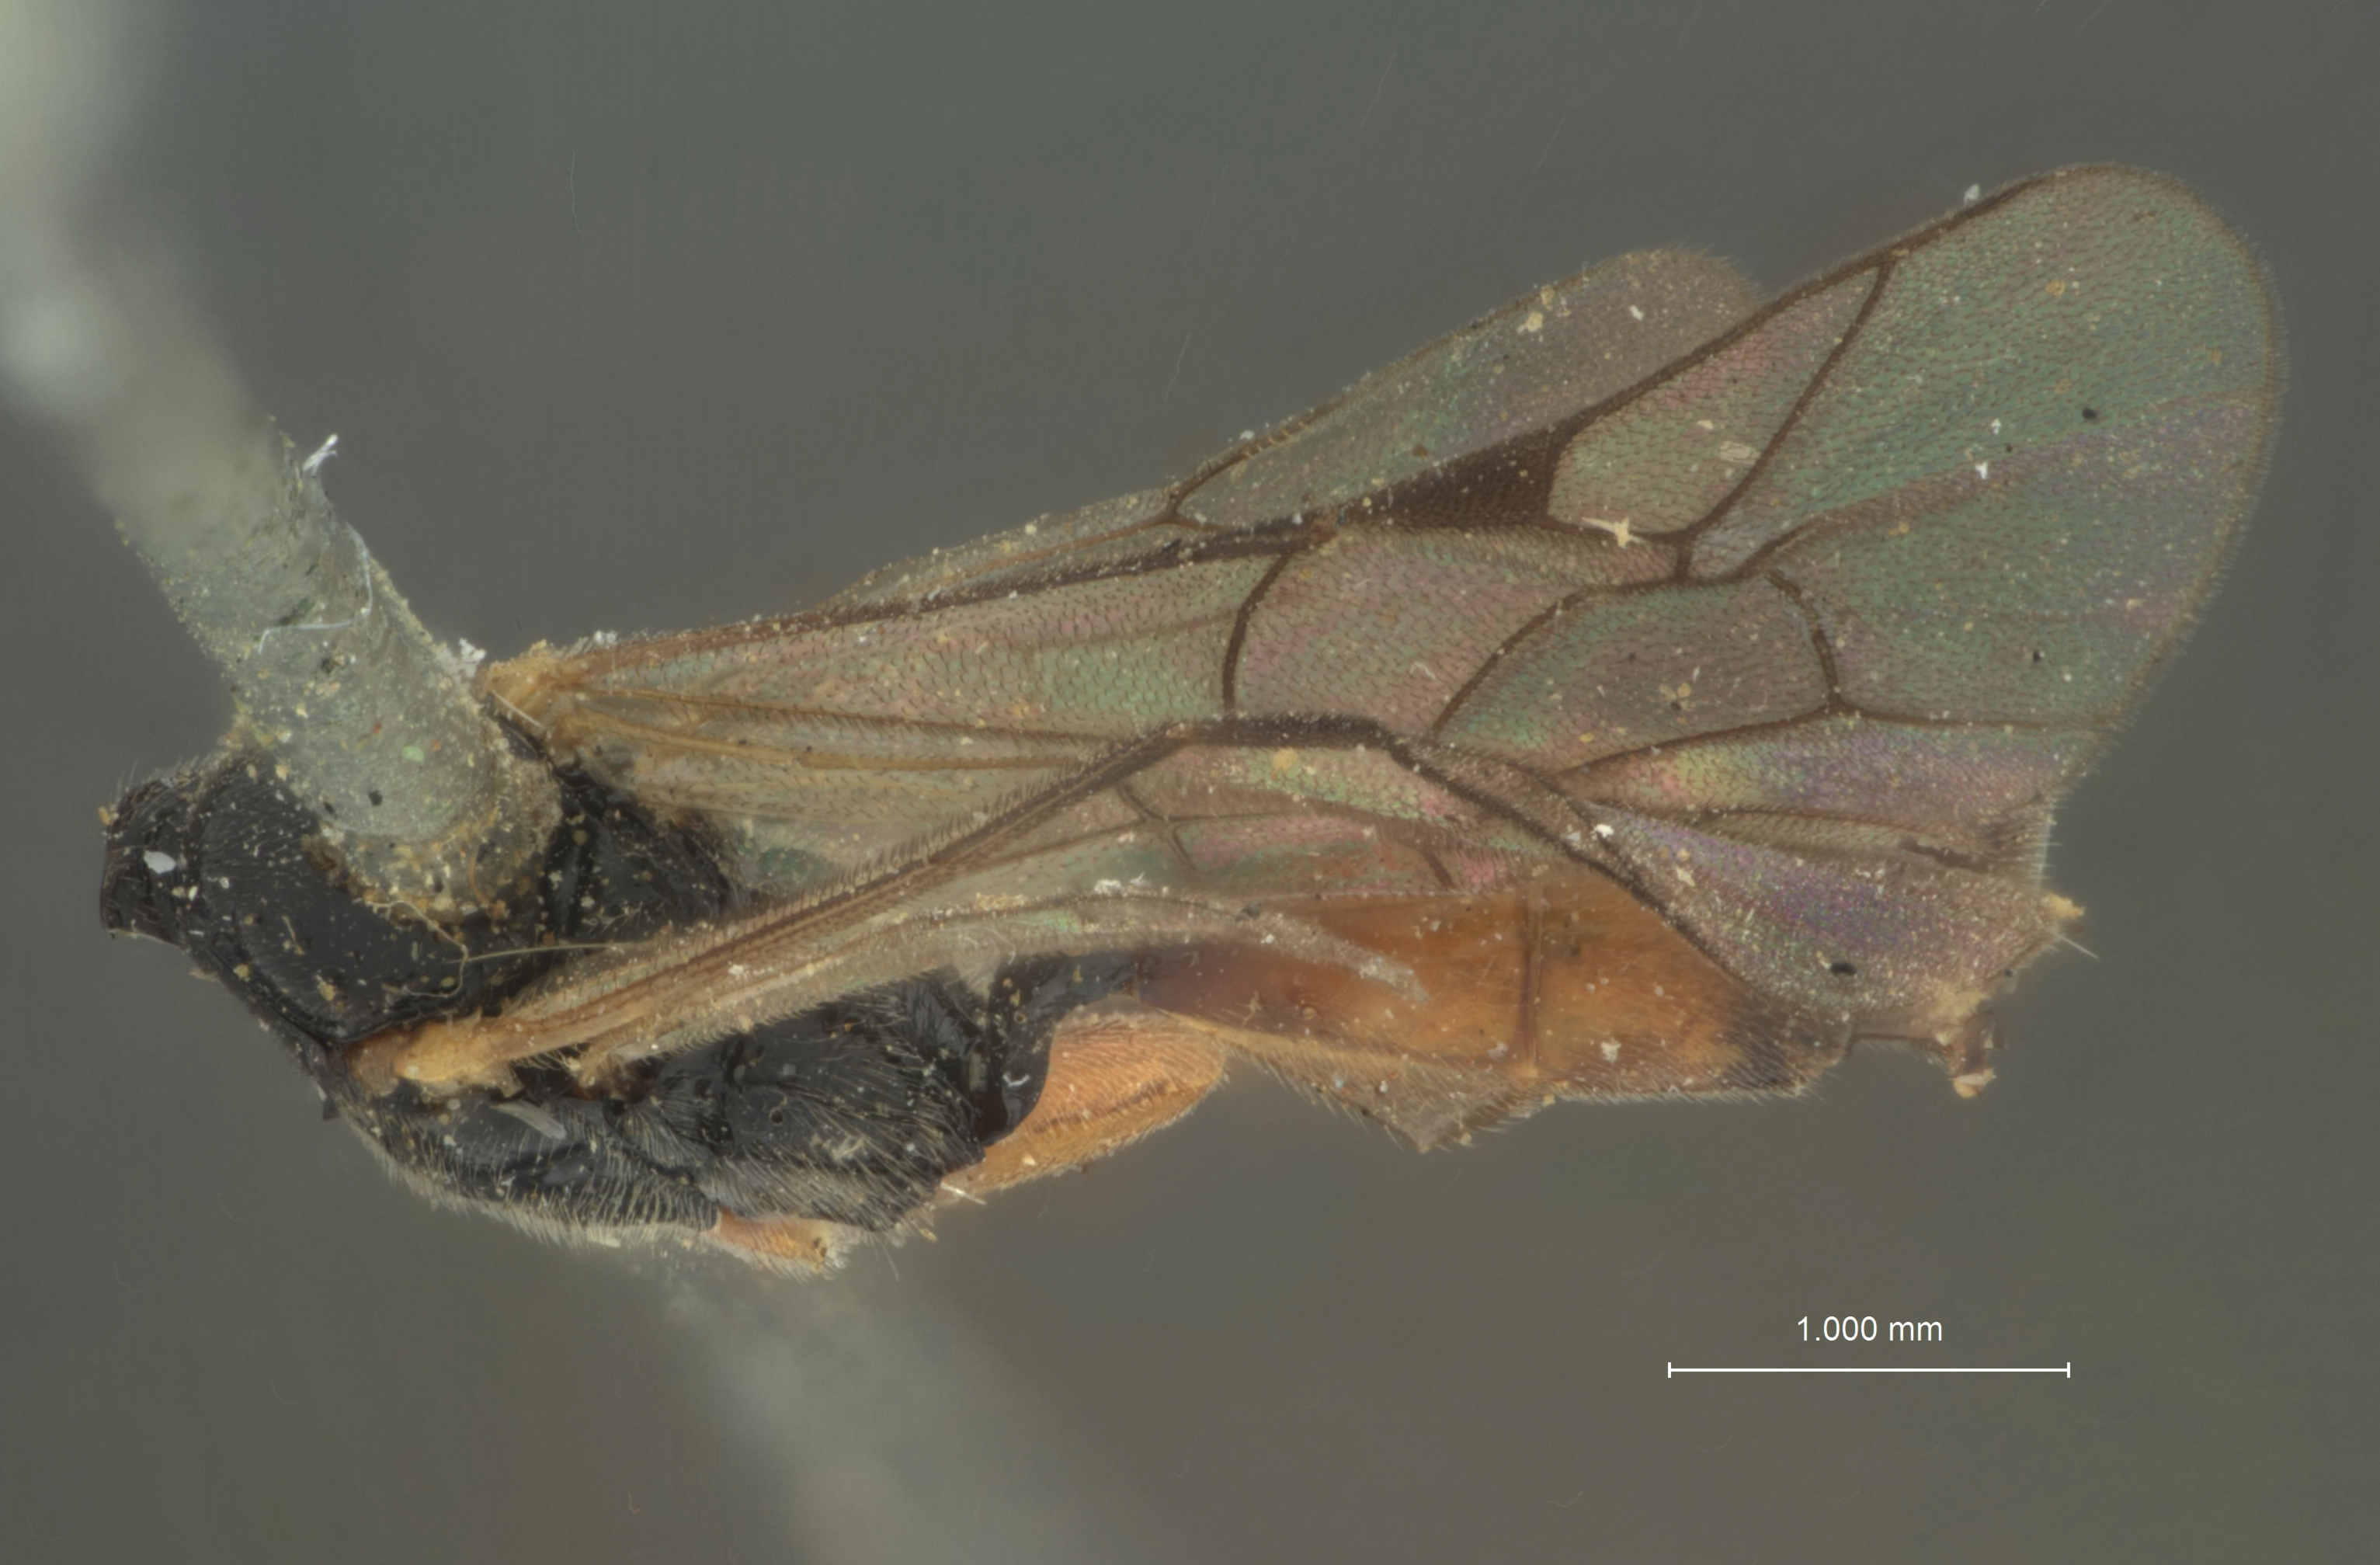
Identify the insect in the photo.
Exolytus ungensis
